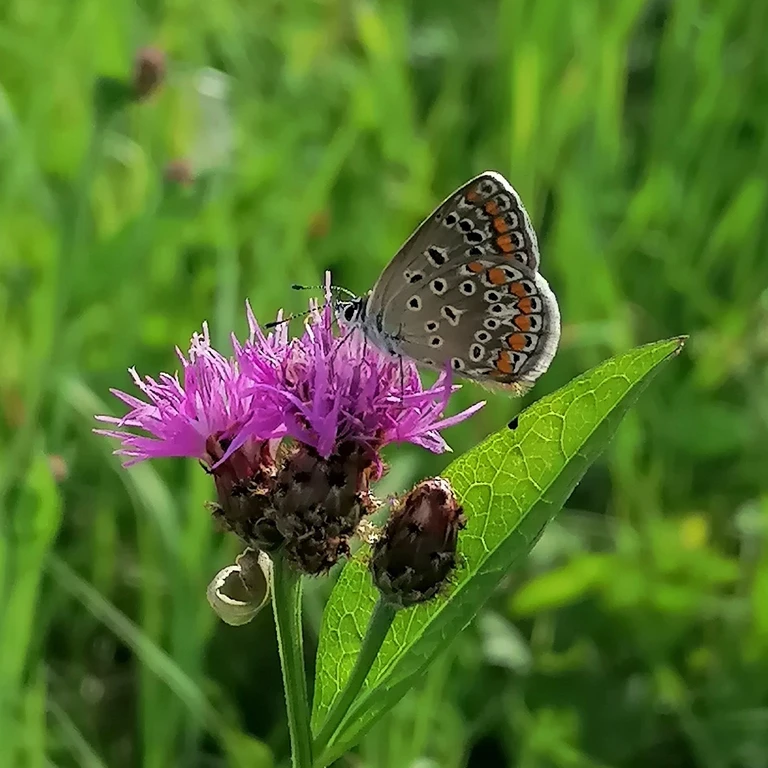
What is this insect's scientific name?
Polyommatus icarus
